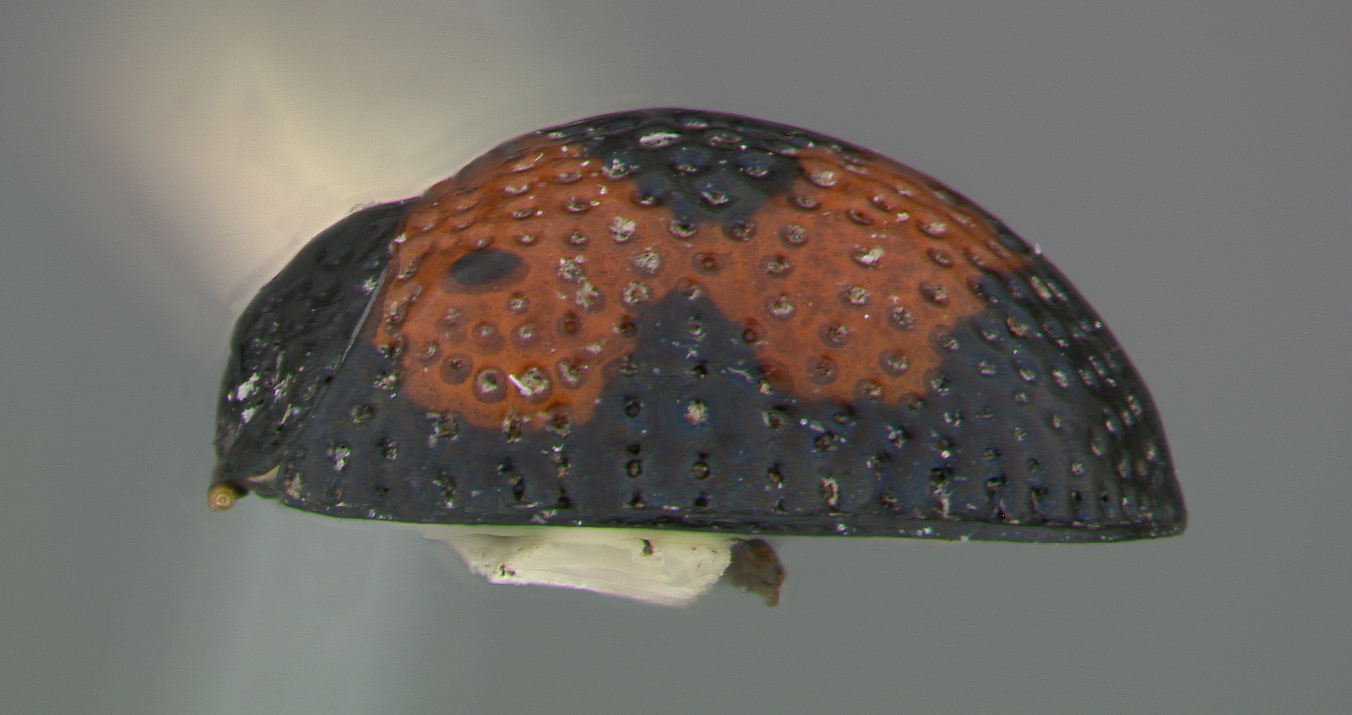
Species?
Hemisphaerota quadrimaculata
